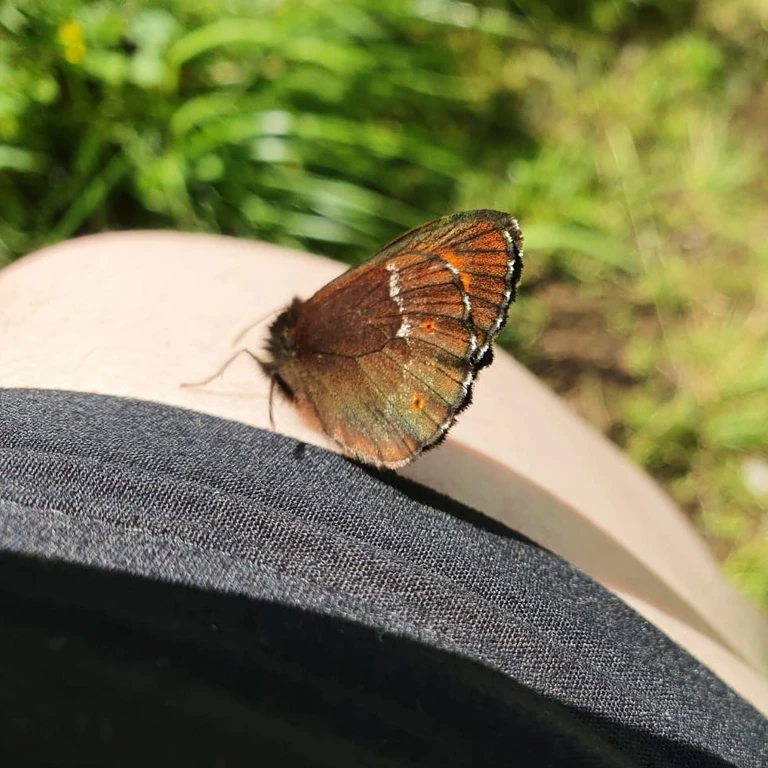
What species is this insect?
Erebia euryale
